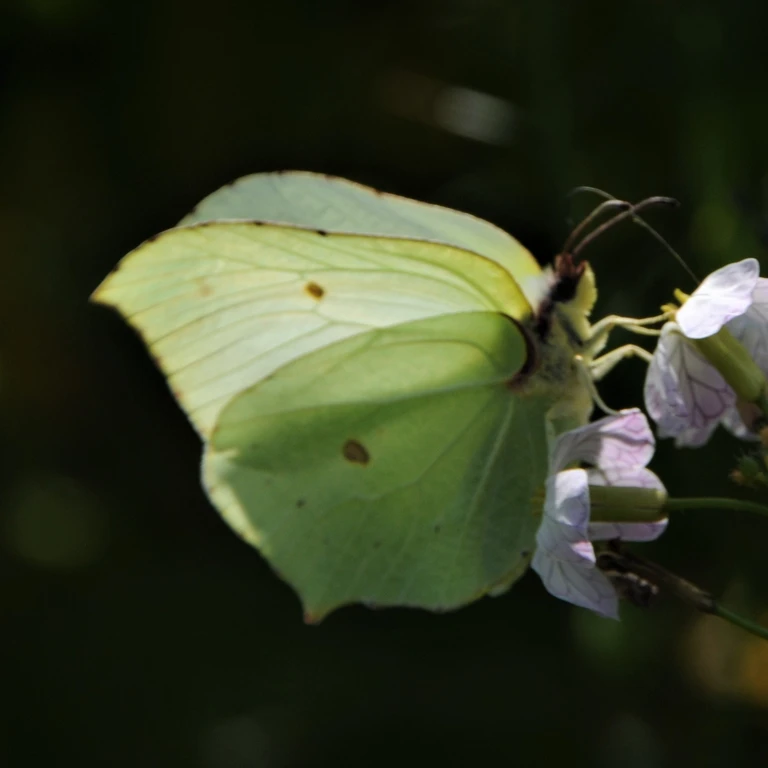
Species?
Gonepteryx rhamni
